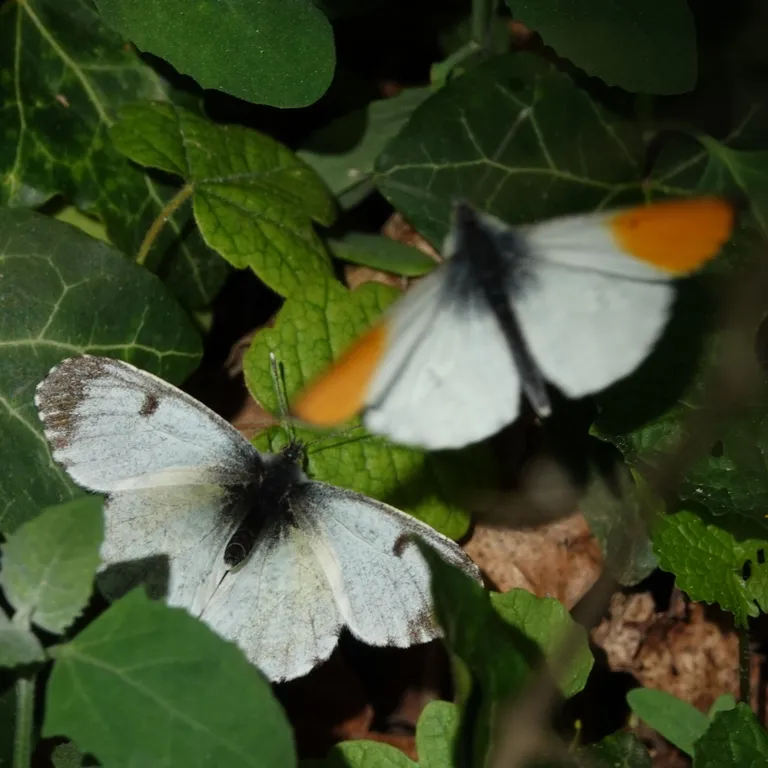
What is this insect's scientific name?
Anthocharis cardamines
